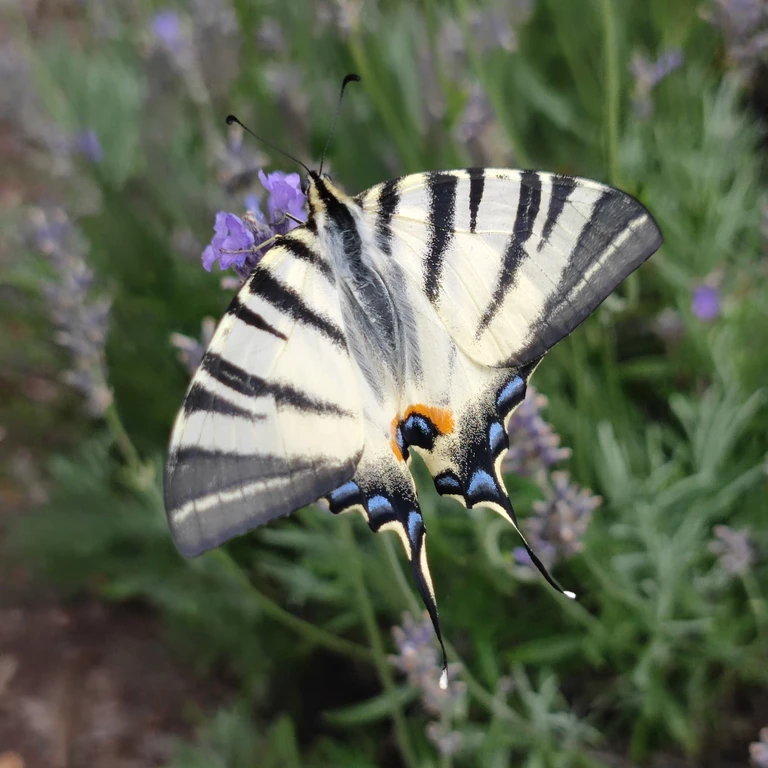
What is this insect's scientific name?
Iphiclides podalirius
